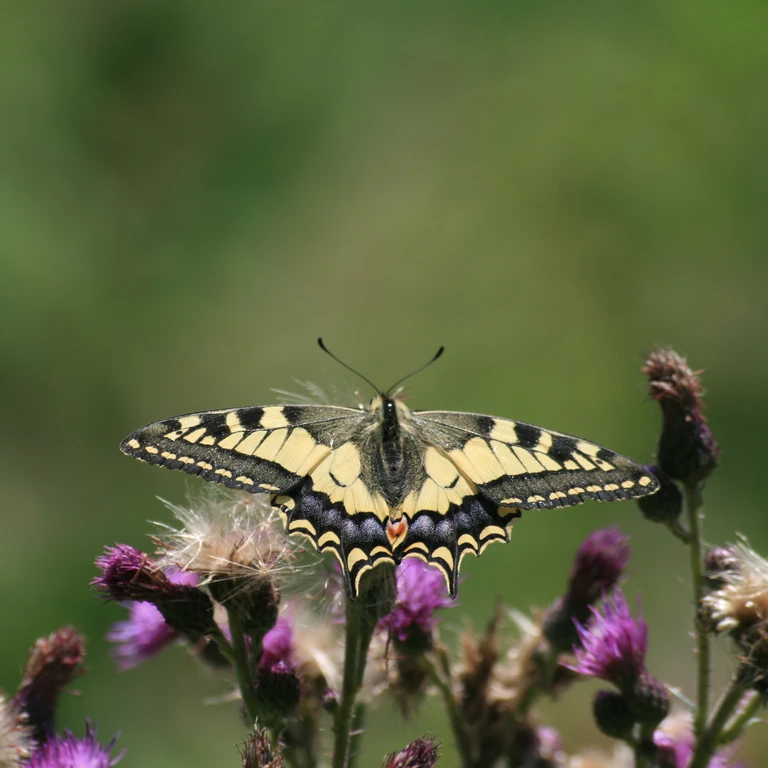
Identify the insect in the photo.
Papilio machaon
